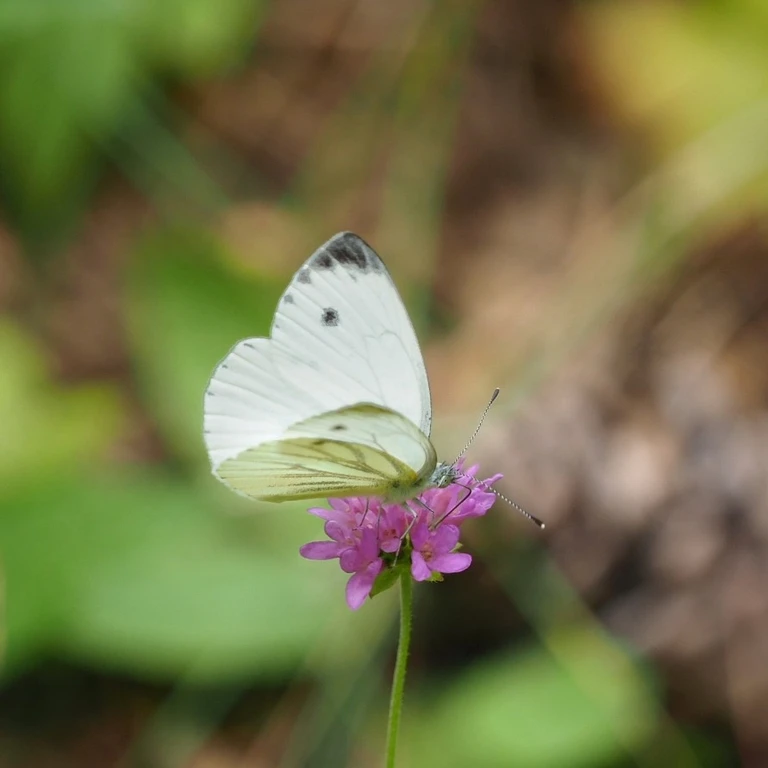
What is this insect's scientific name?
Pieris napi
